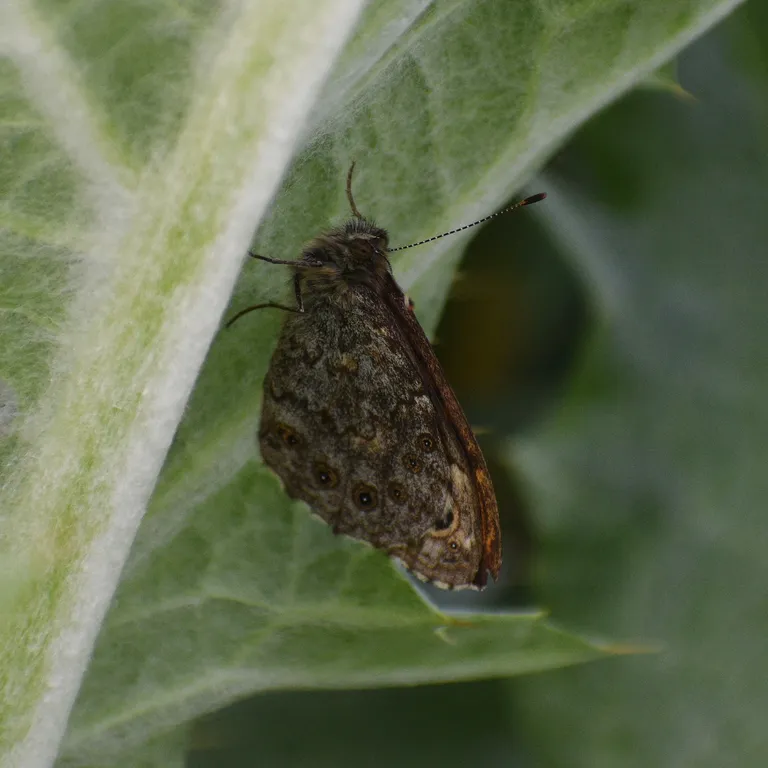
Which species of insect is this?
Lasiommata megera (also Pararge megera)
